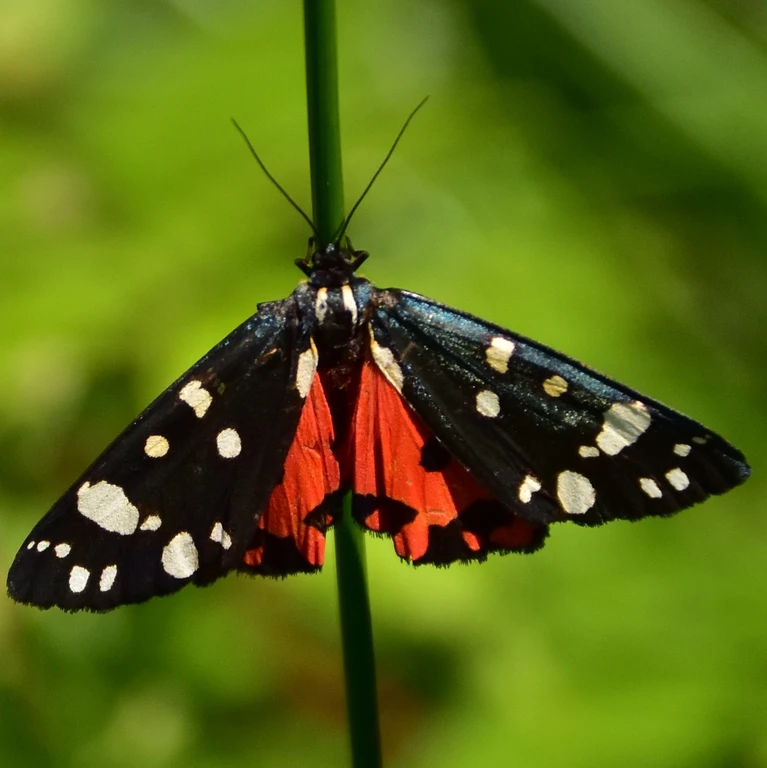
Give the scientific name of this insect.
Callimorpha dominula
